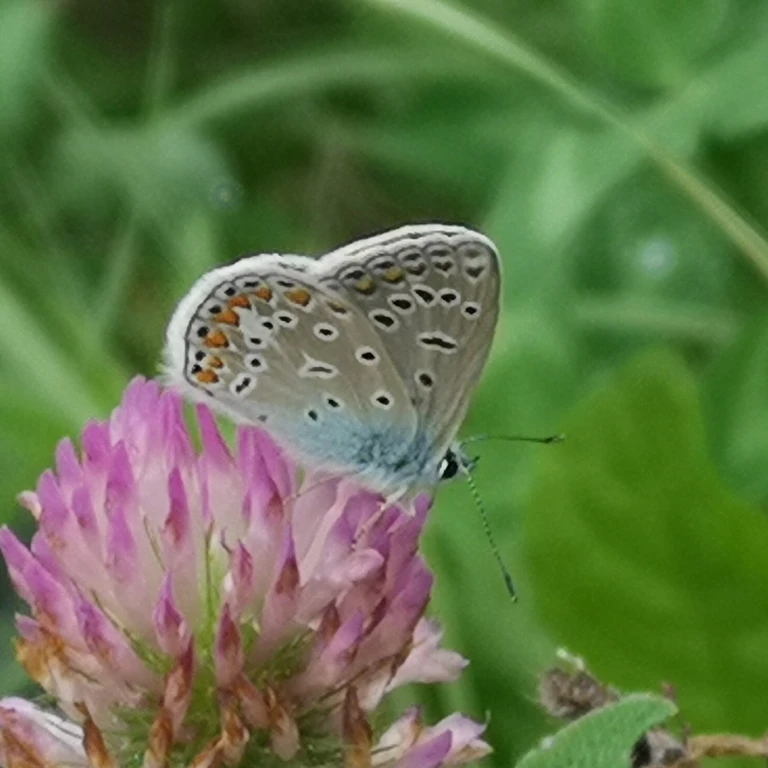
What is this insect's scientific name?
Polyommatus icarus
